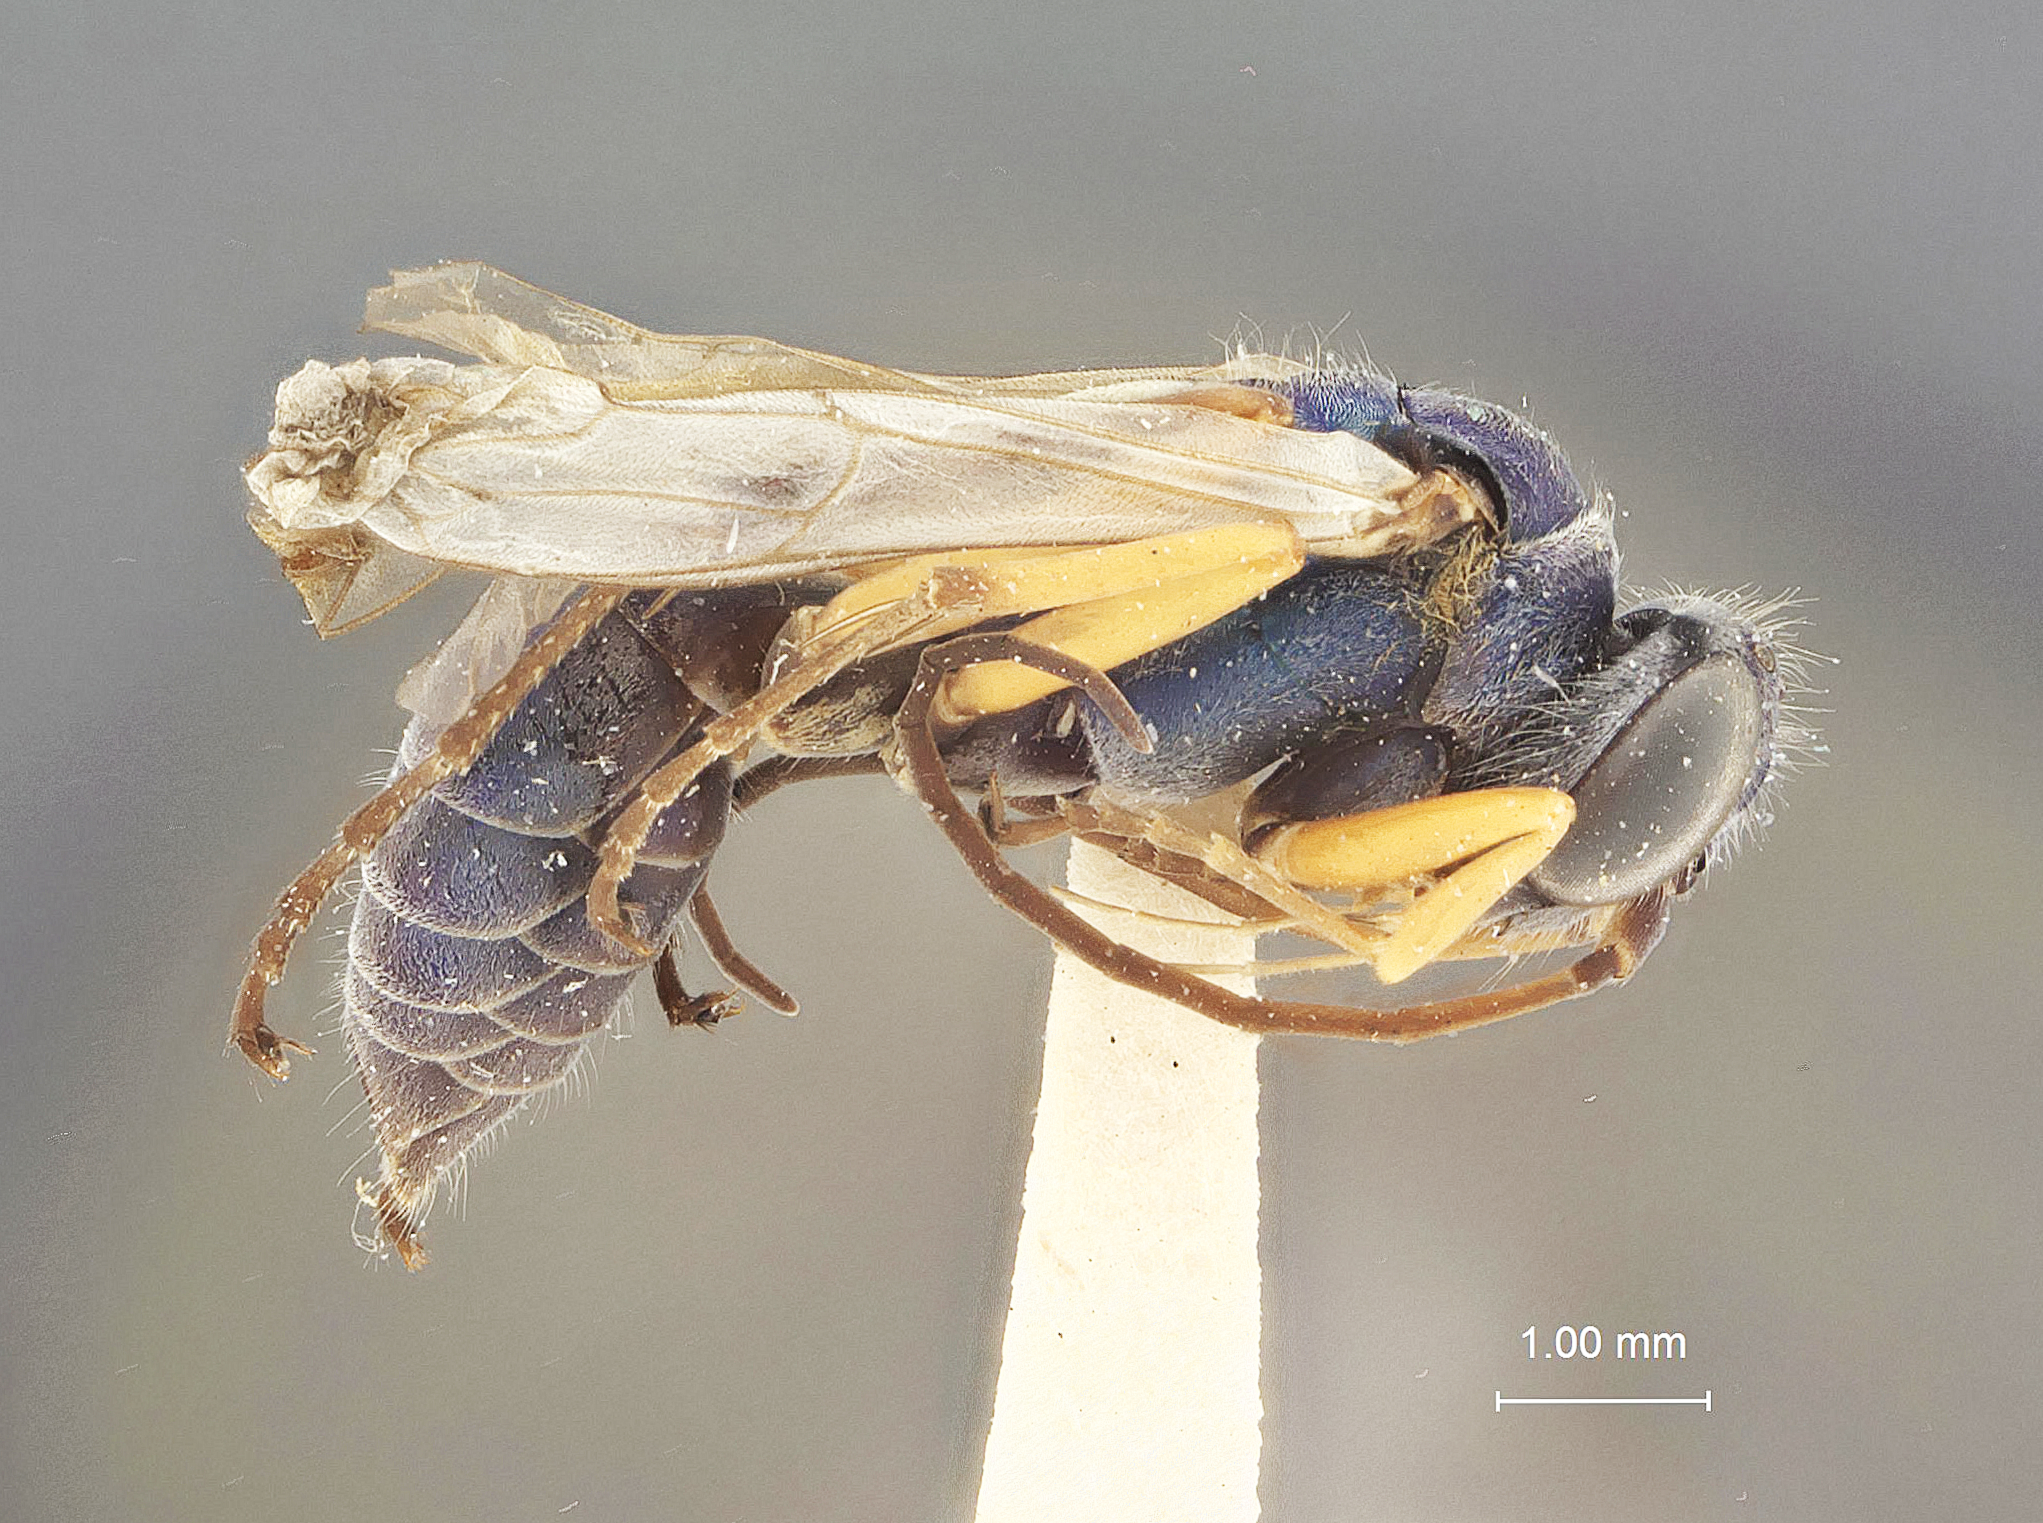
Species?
Auplopus blatteus
